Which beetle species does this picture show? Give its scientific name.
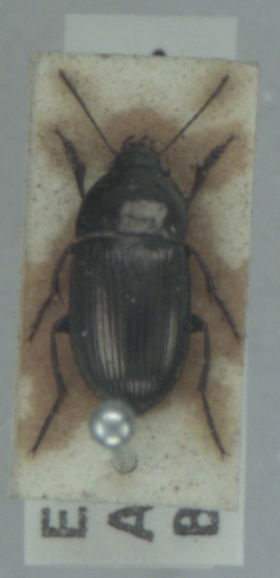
Amara lunicollis
